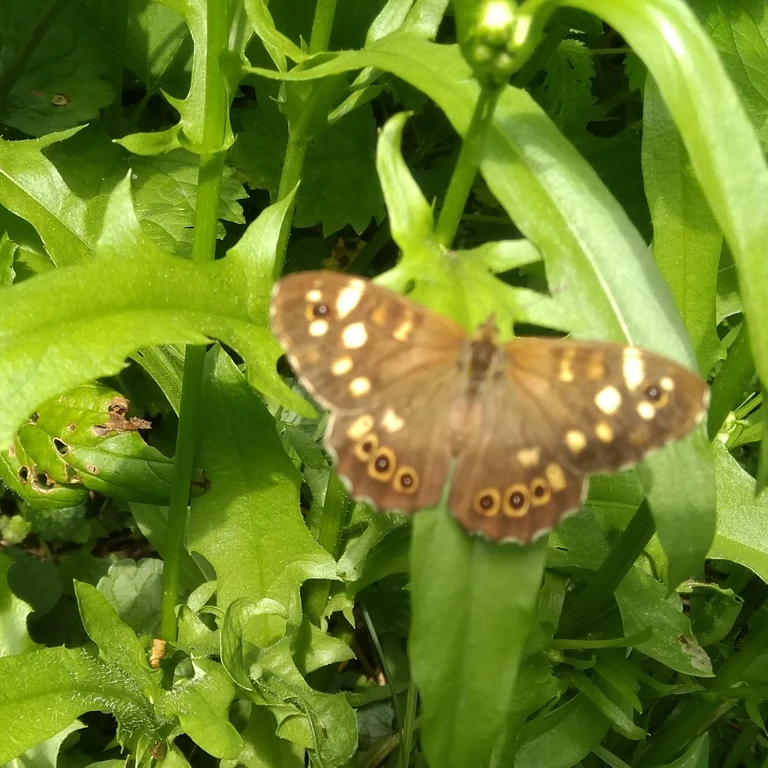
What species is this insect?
Pararge aegeria
